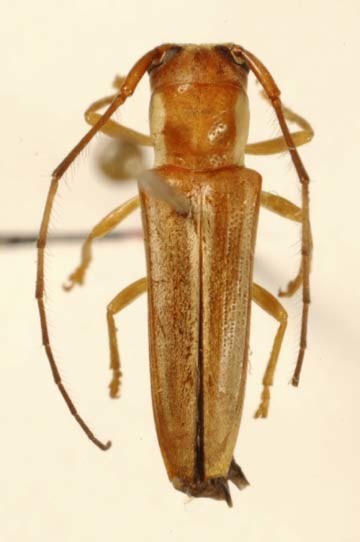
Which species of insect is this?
Abanycha fasciata
